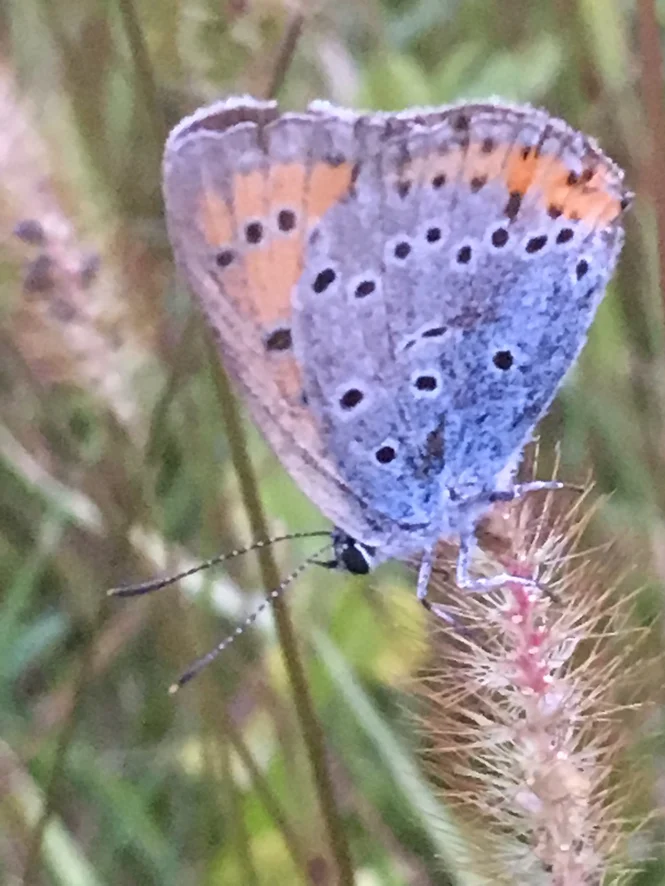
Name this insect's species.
Lycaena dispar
